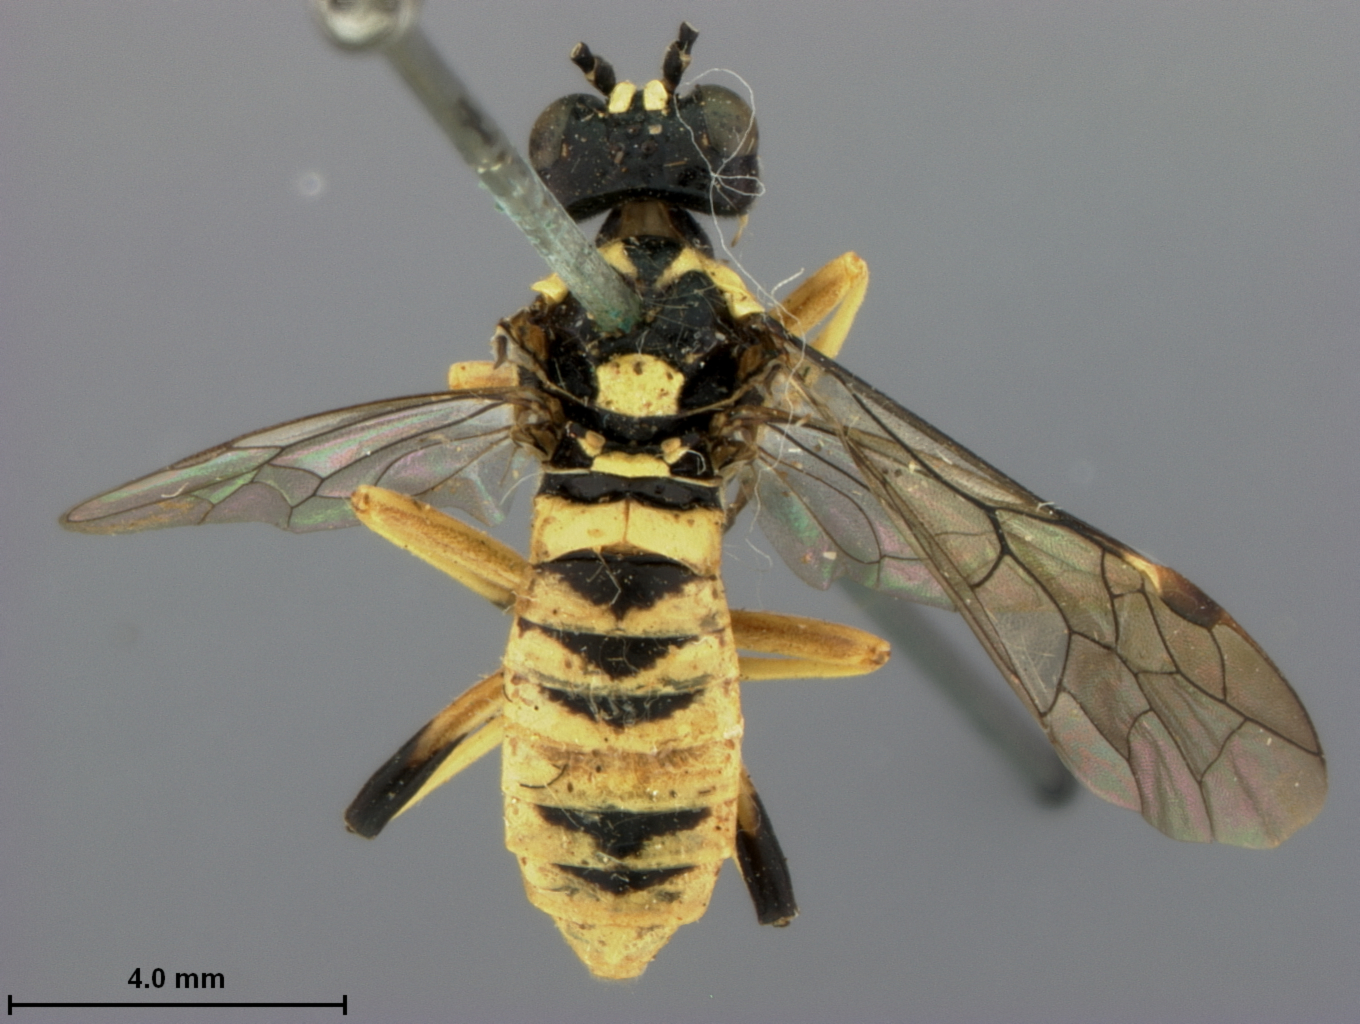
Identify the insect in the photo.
Labidia opima
